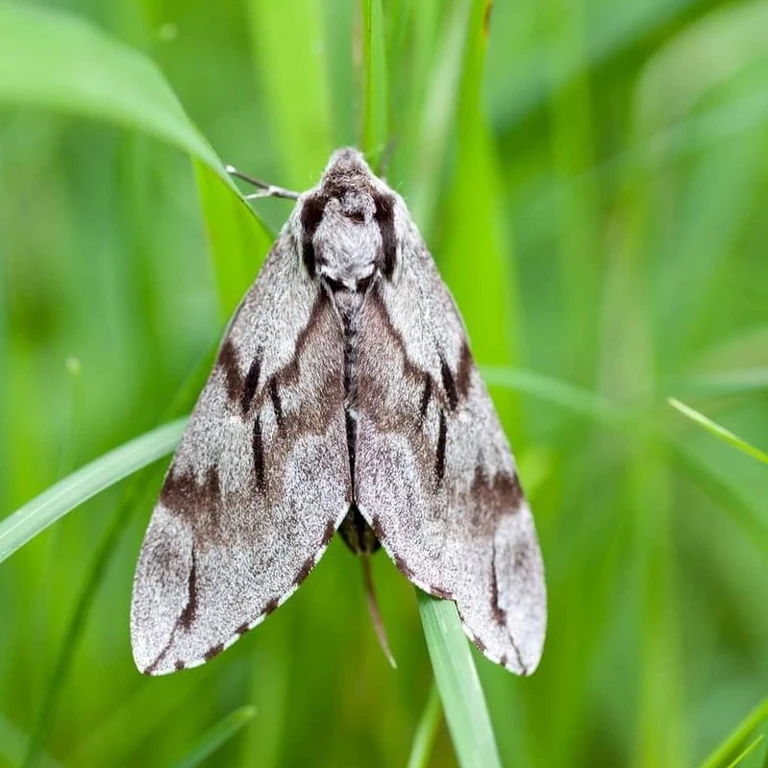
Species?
Sphinx pinastri
